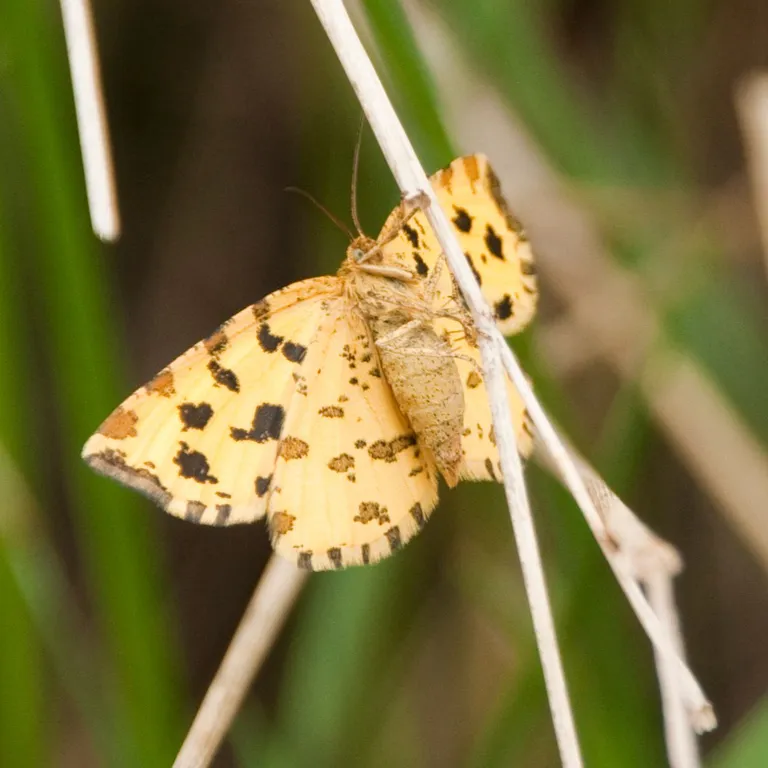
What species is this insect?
Pseudopanthera macularia
